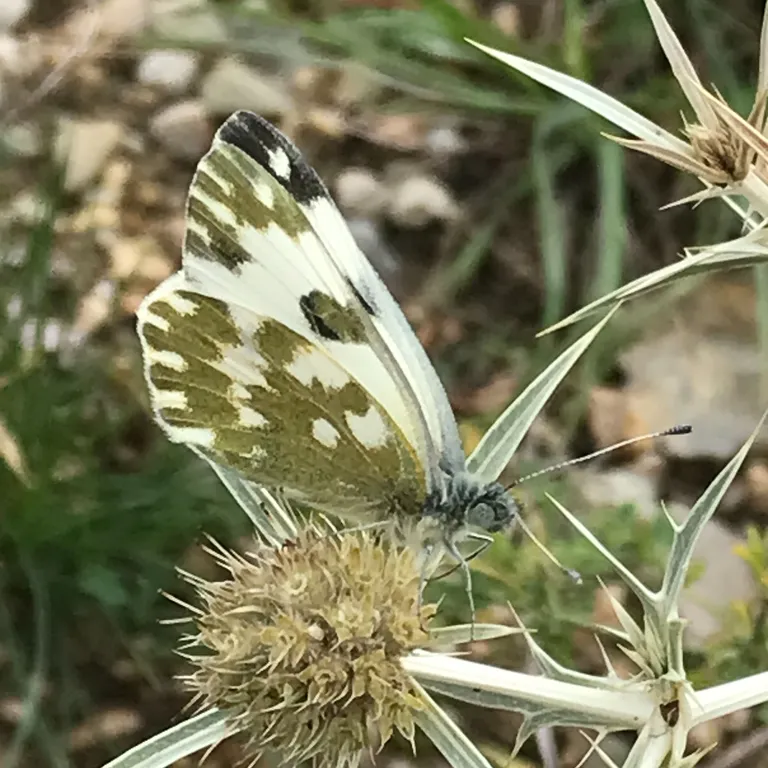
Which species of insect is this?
Pontia edusa
